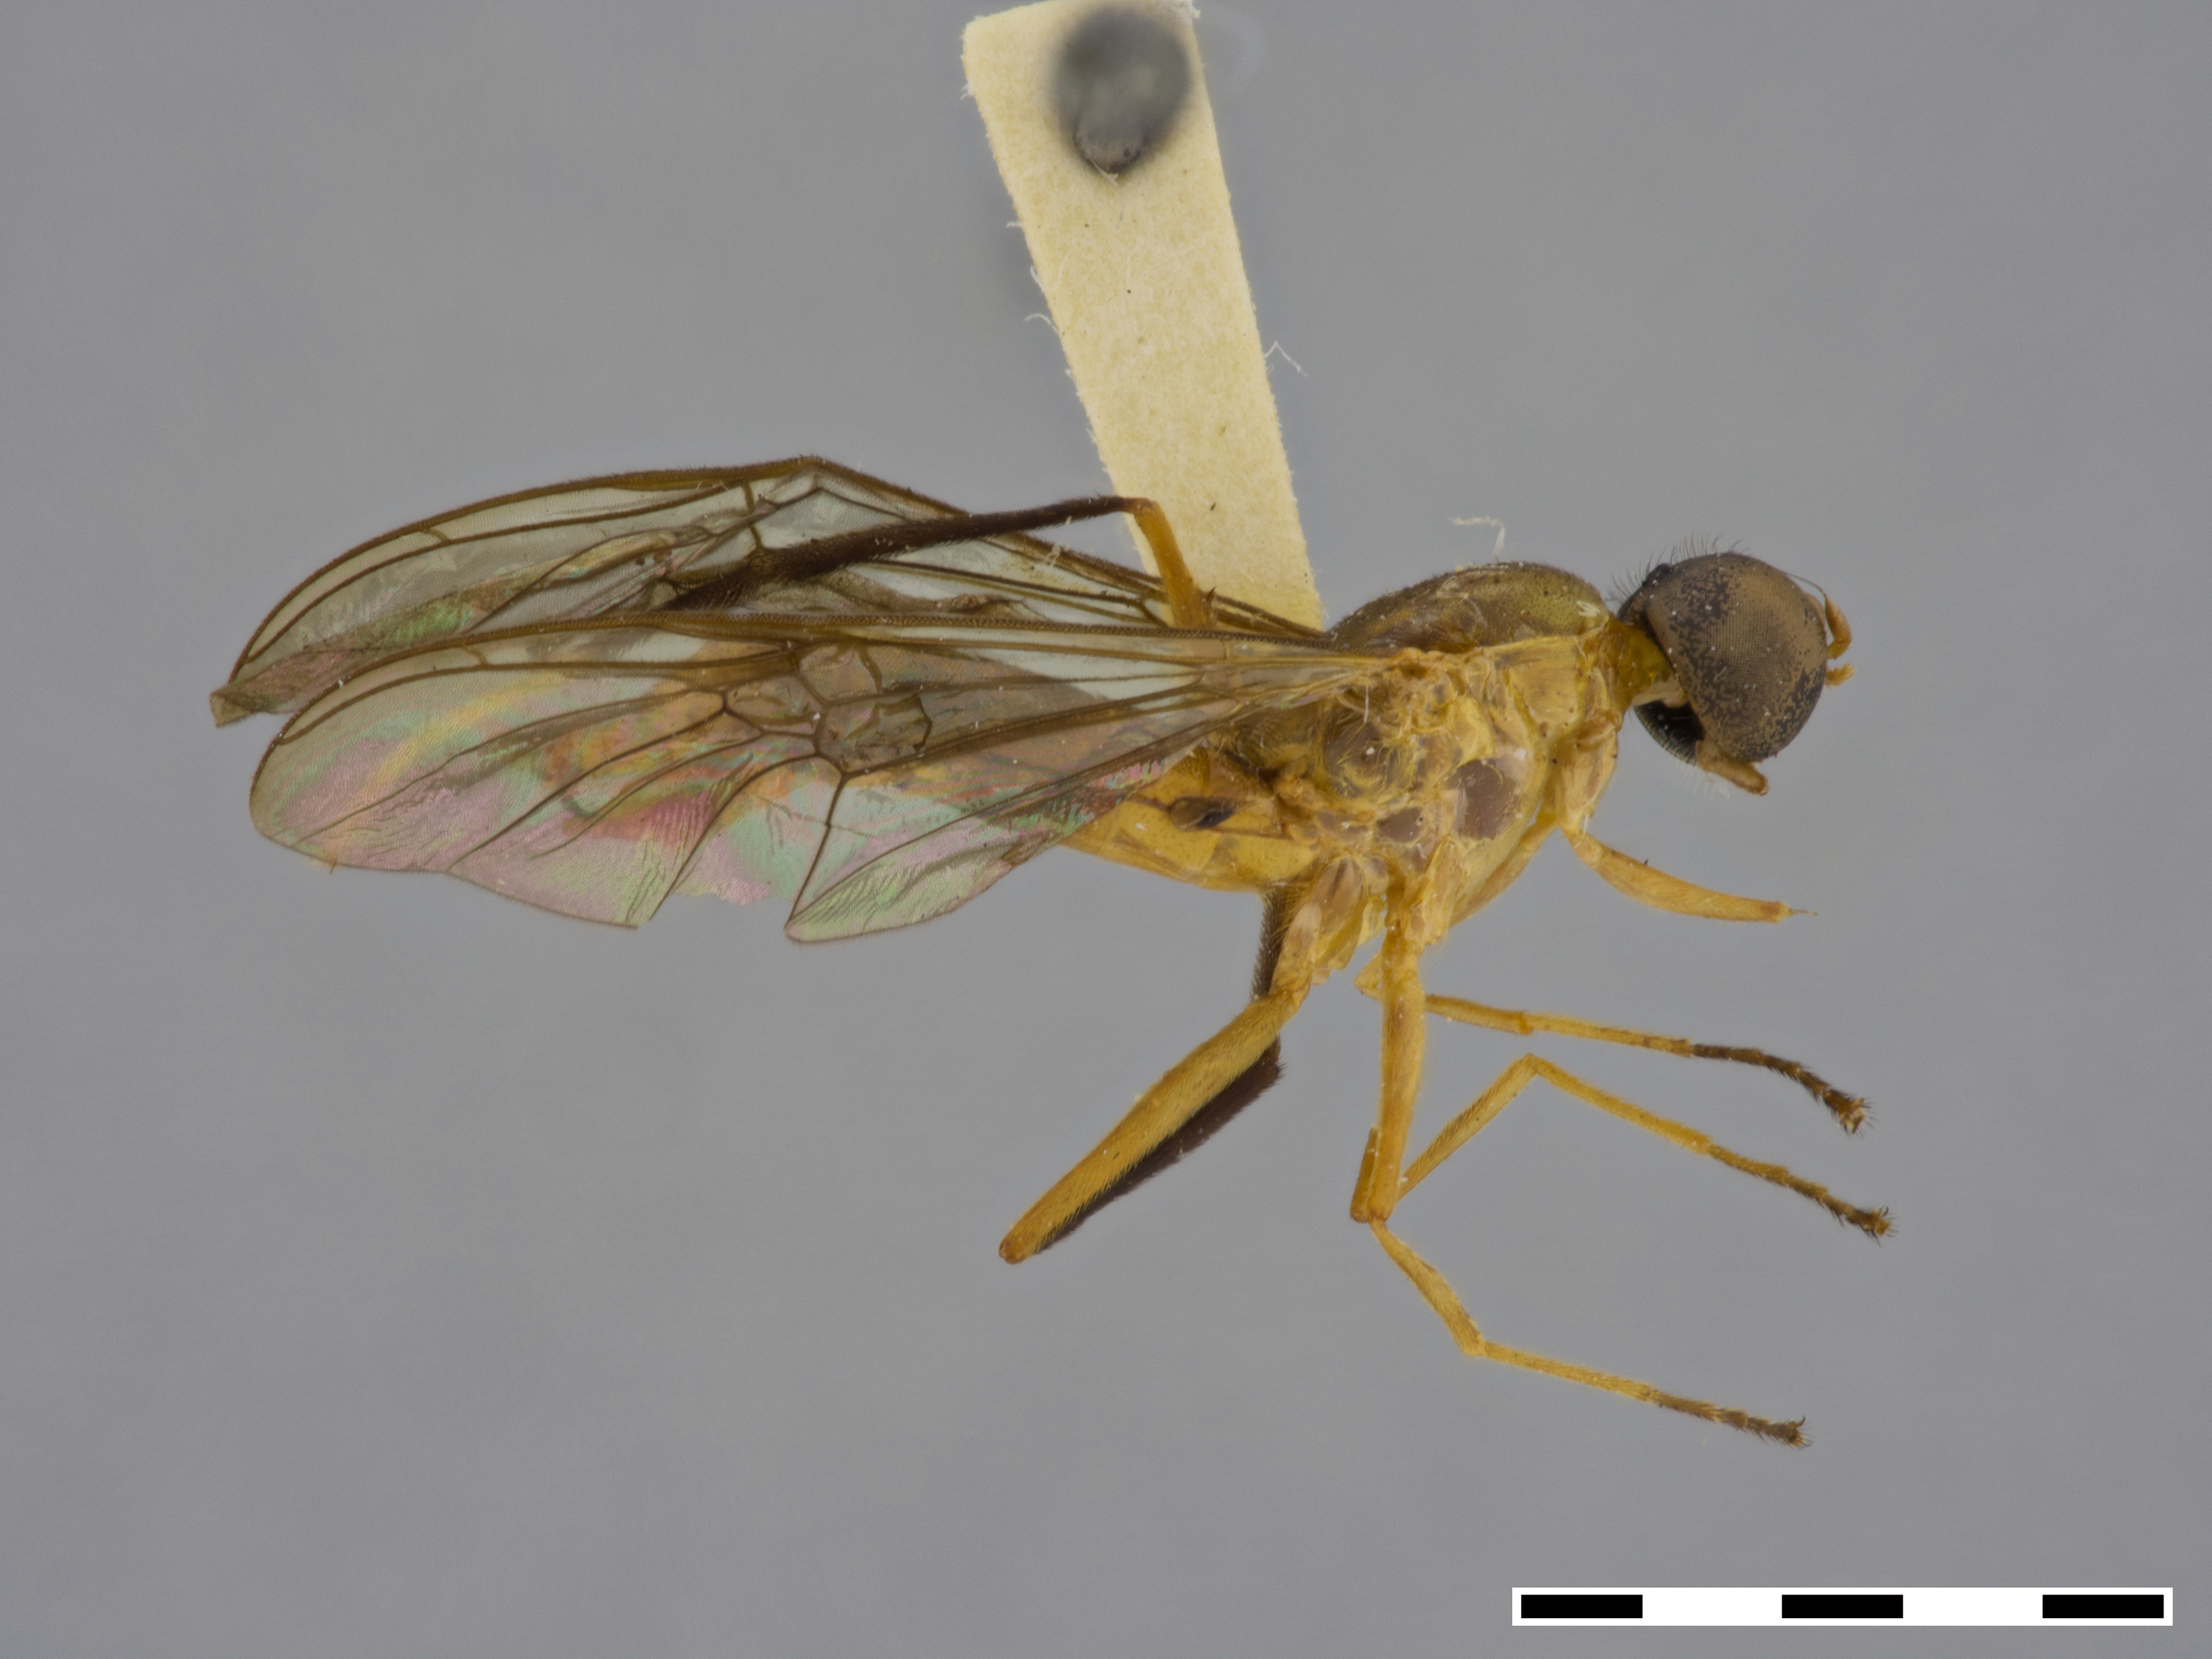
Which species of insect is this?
Ptecticus aculeatus
